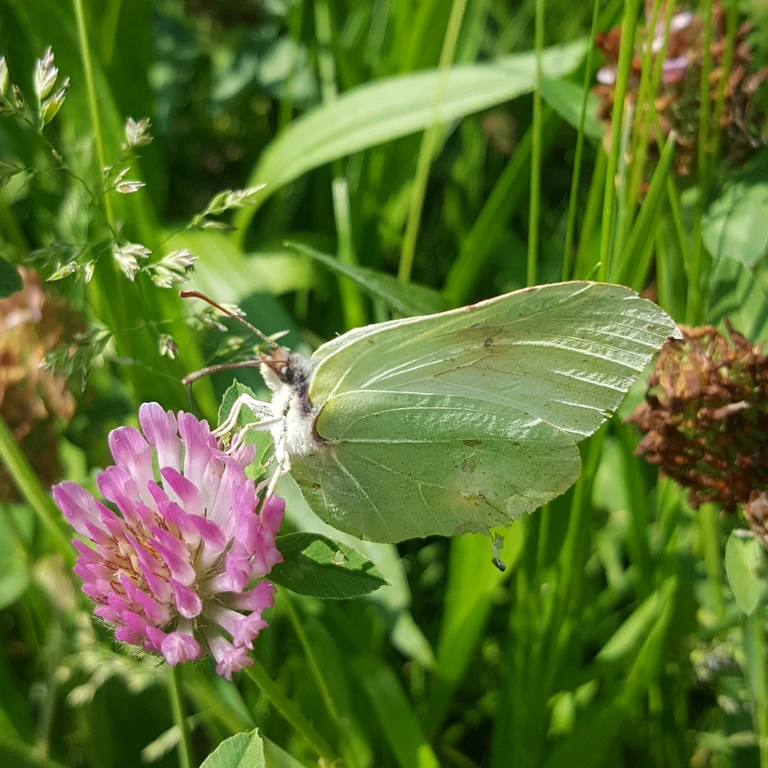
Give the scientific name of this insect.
Gonepteryx rhamni
